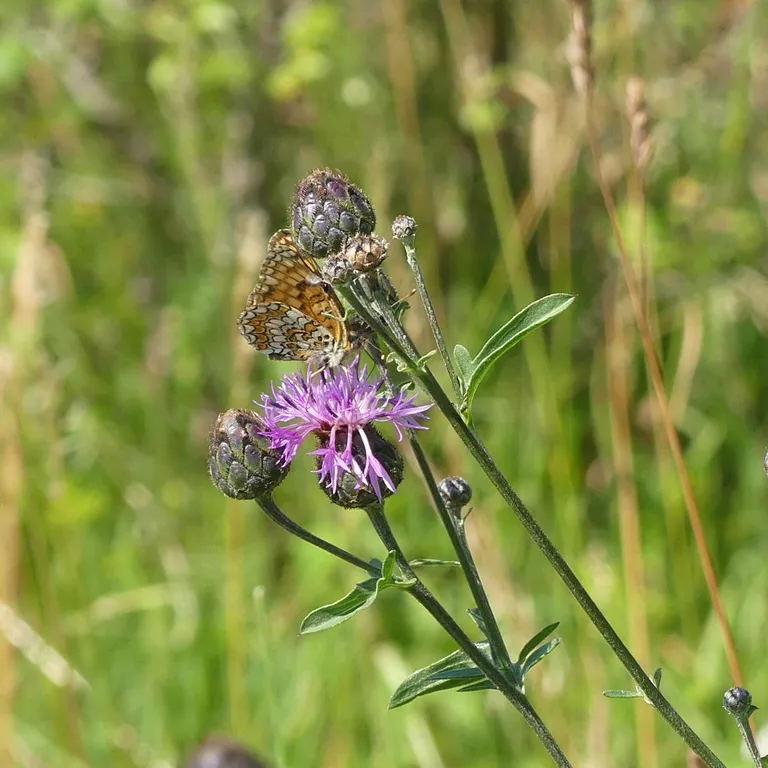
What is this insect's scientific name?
Melitaea phoebe
